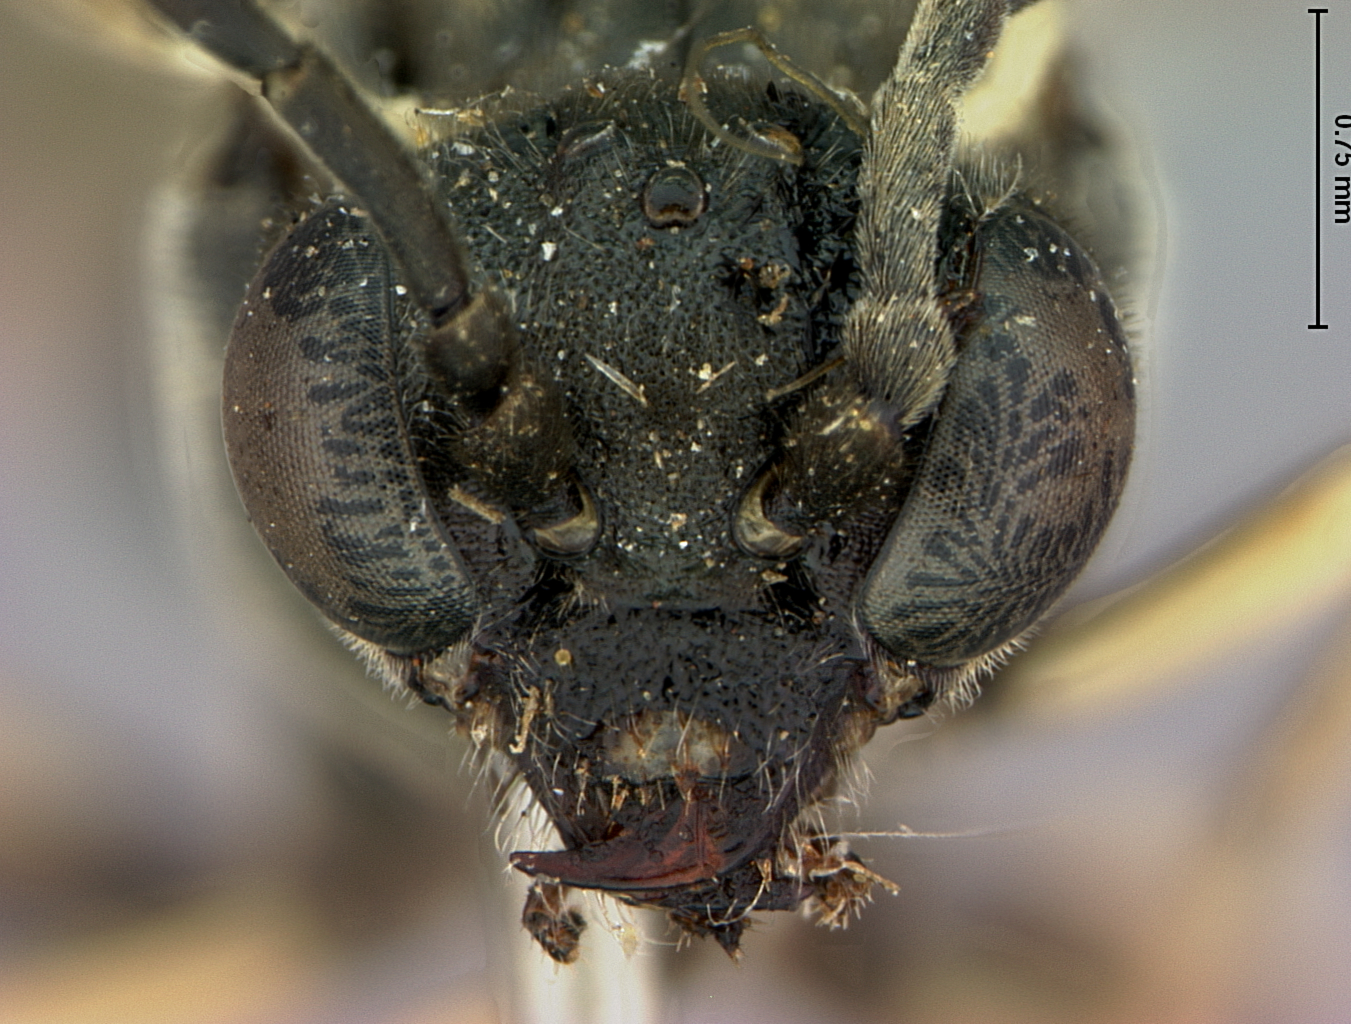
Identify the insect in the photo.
Macrophya bakeri
